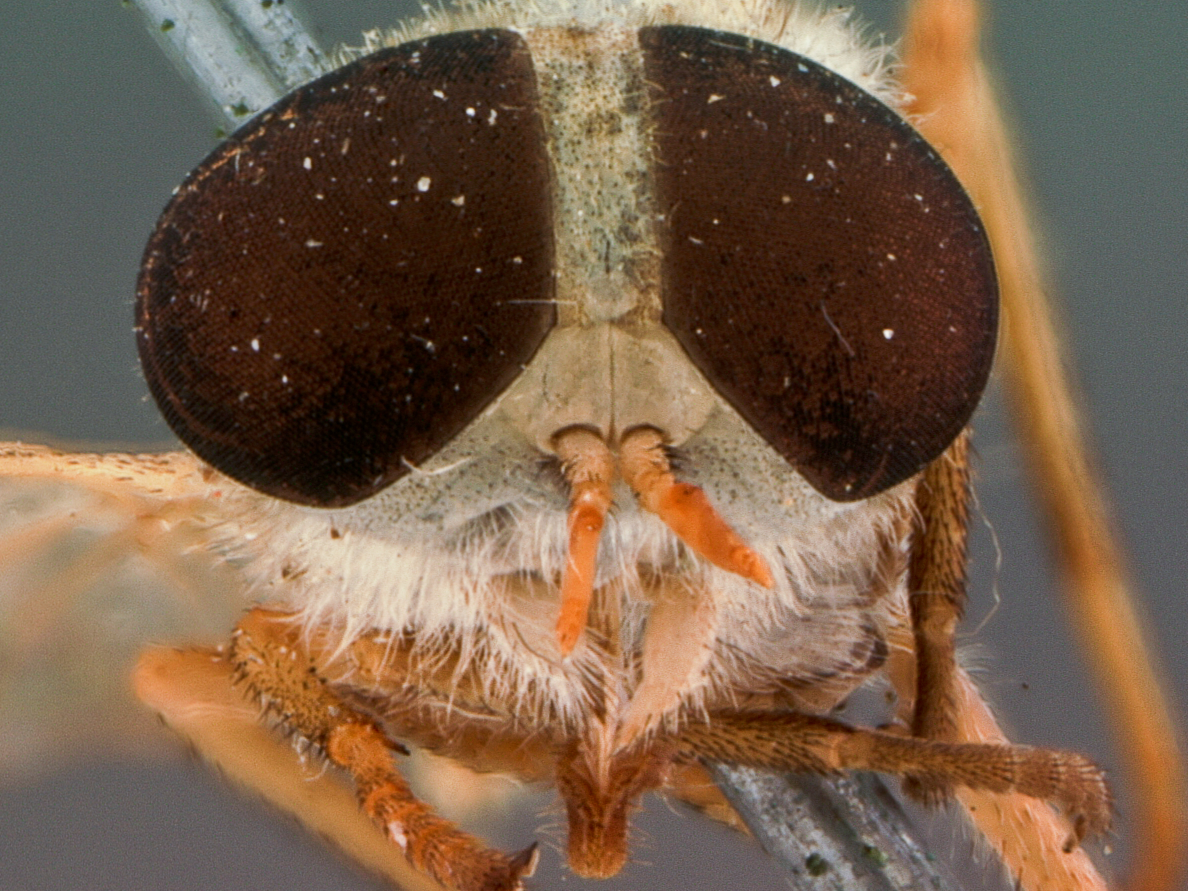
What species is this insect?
Tabanus thoracicus (also Atylotus thoracicus)
